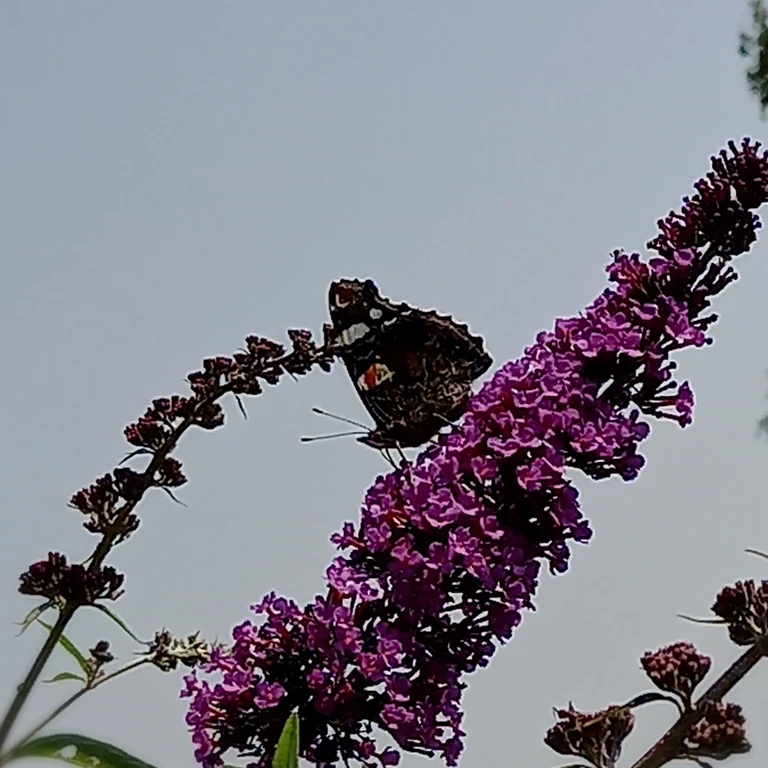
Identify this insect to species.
Vanessa atalanta
